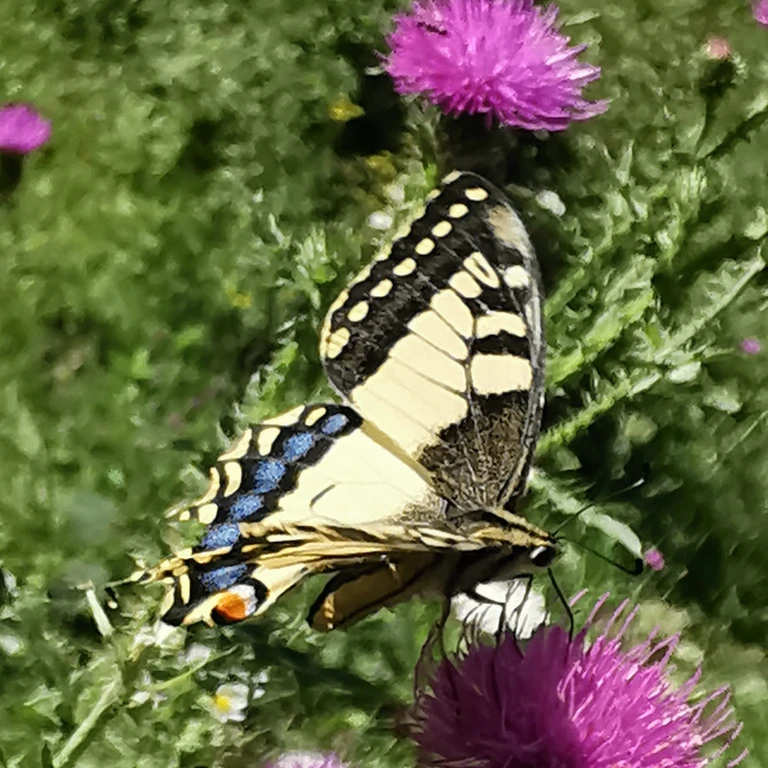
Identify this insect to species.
Papilio machaon
